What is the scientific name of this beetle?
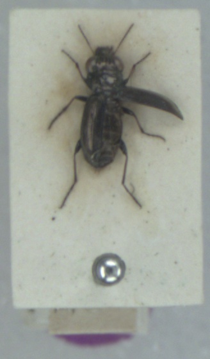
Notiophilus germinyi
